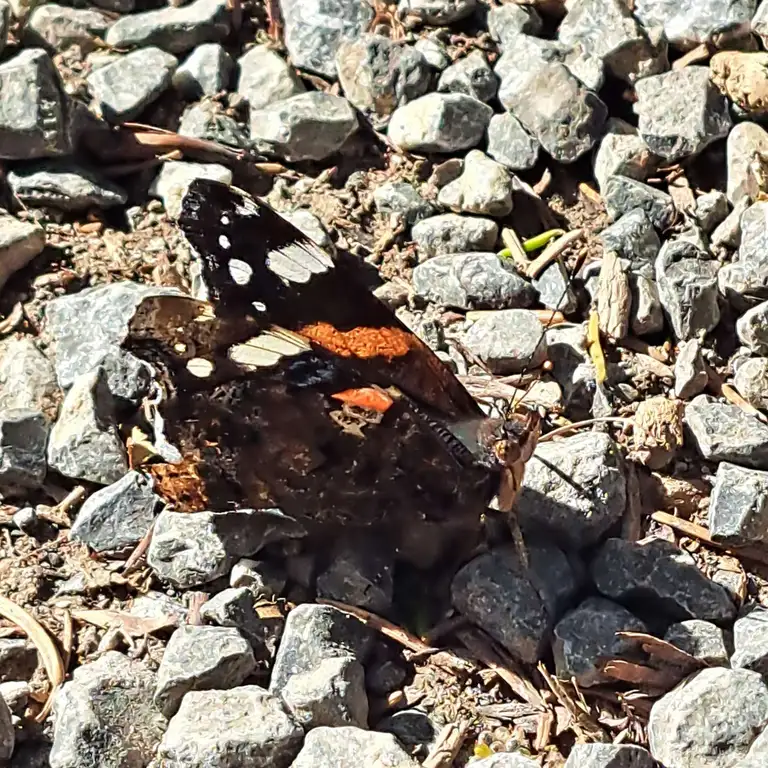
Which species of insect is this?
Vanessa atalanta
